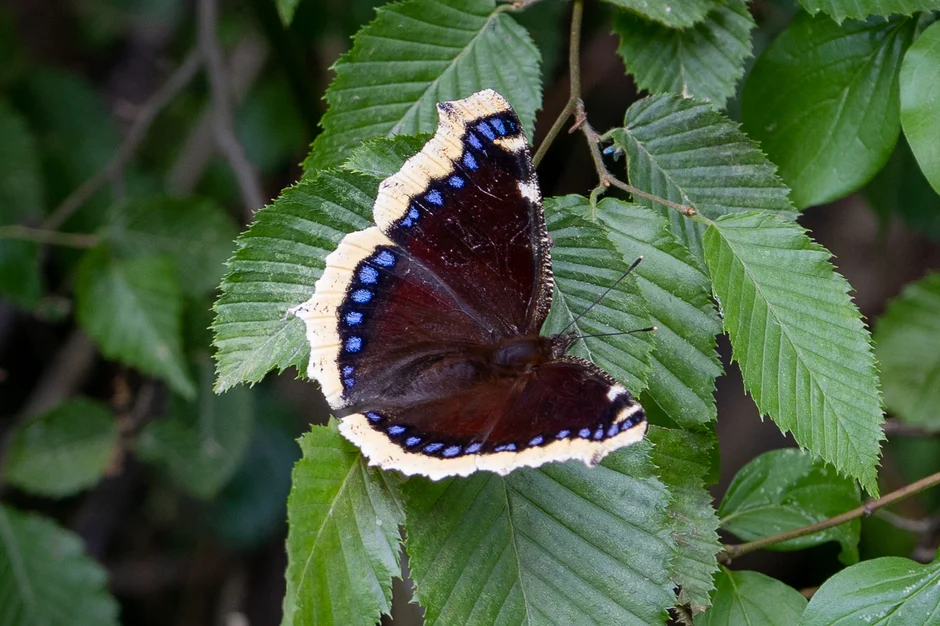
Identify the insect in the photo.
Nymphalis antiopa
